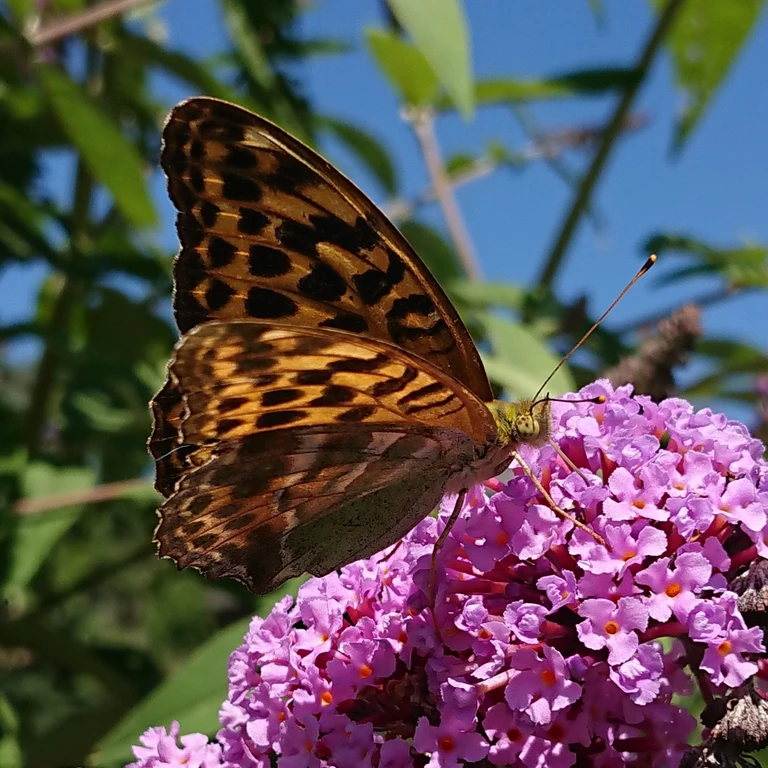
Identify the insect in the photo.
Argynnis paphia
